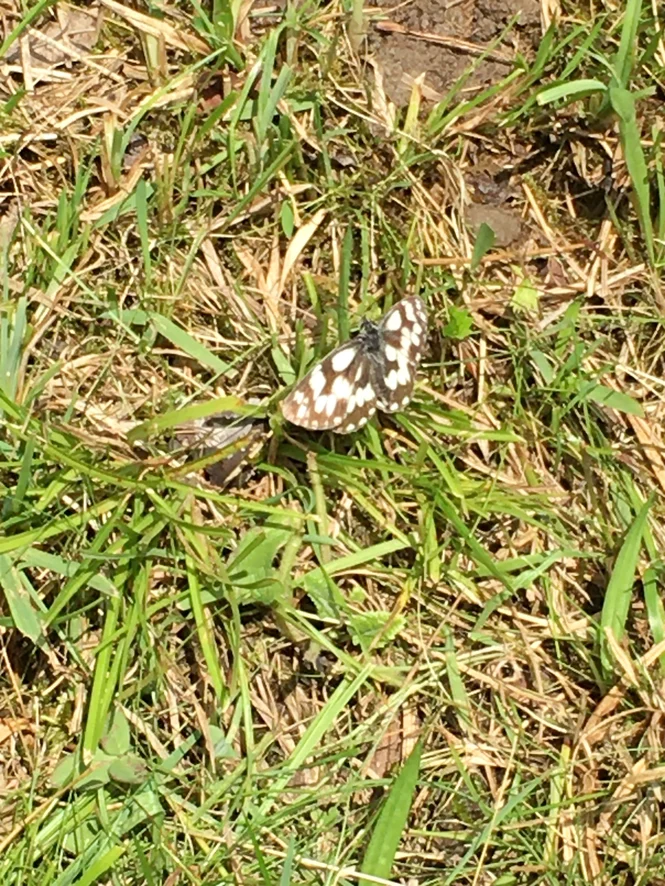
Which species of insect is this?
Melanargia galathea
